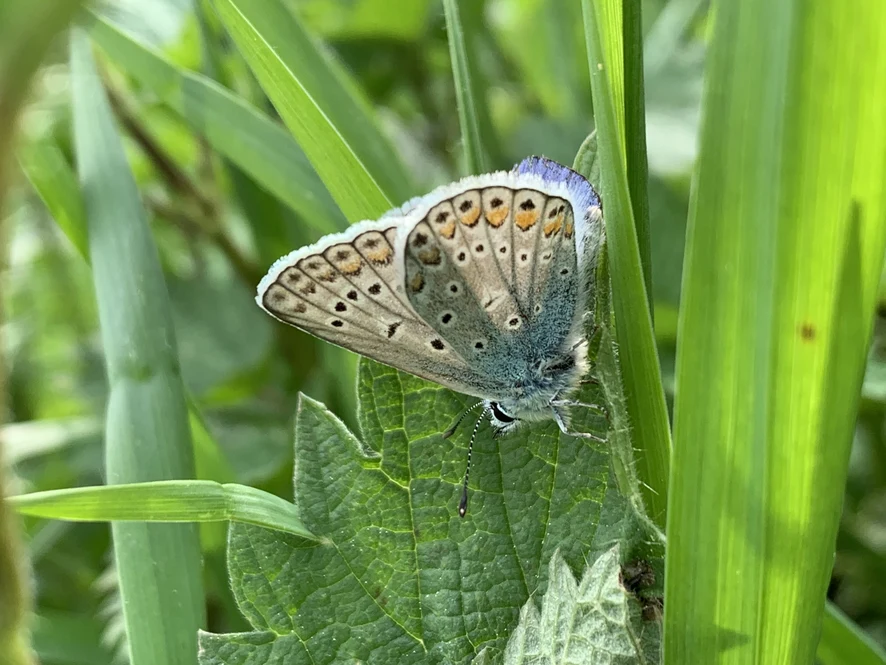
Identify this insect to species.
Polyommatus icarus
